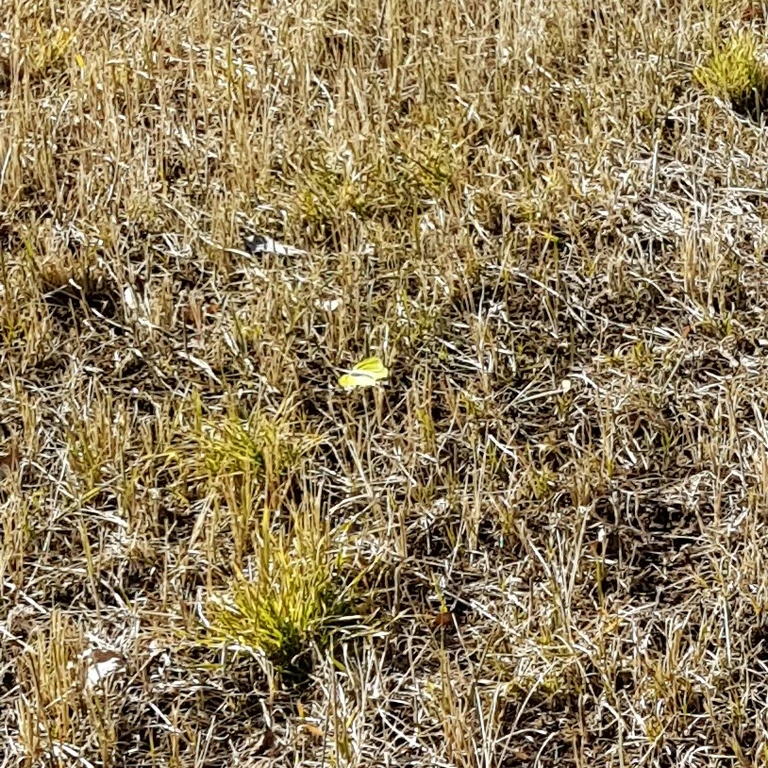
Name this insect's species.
Gonepteryx rhamni
